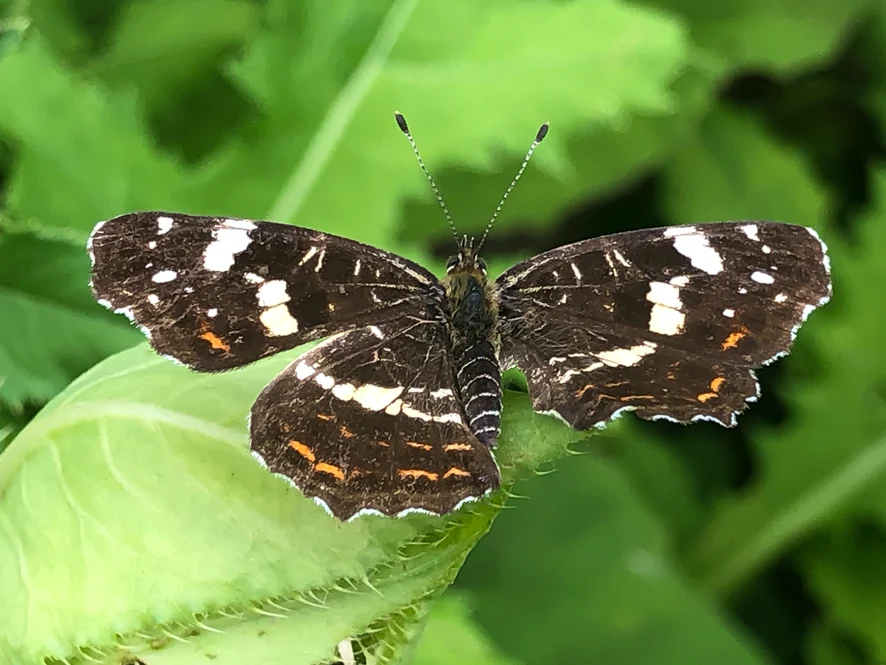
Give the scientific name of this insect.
Araschnia levana
